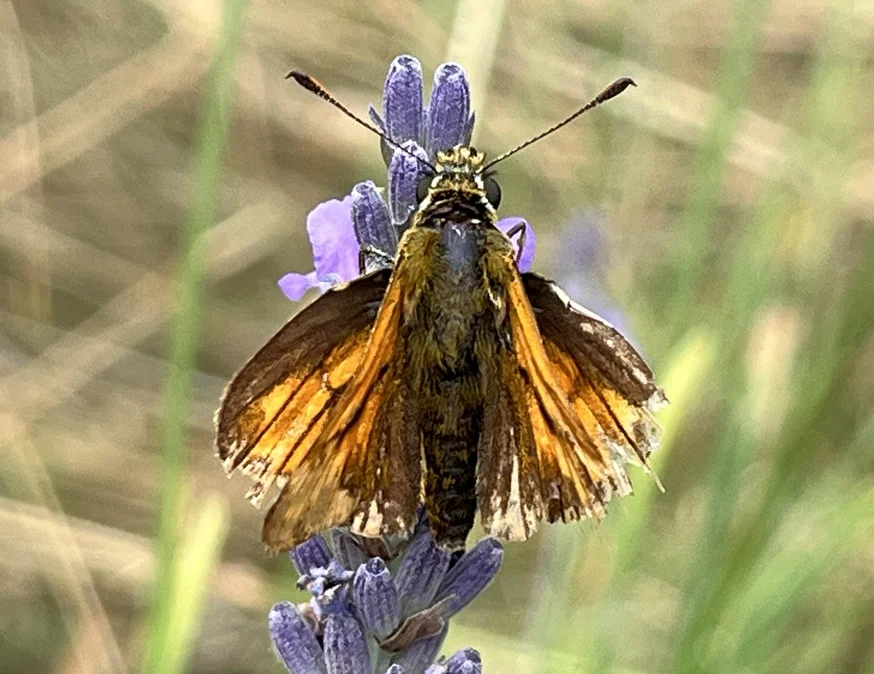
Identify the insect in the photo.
Ochlodes sylvanus (also Ochlodes venata)
